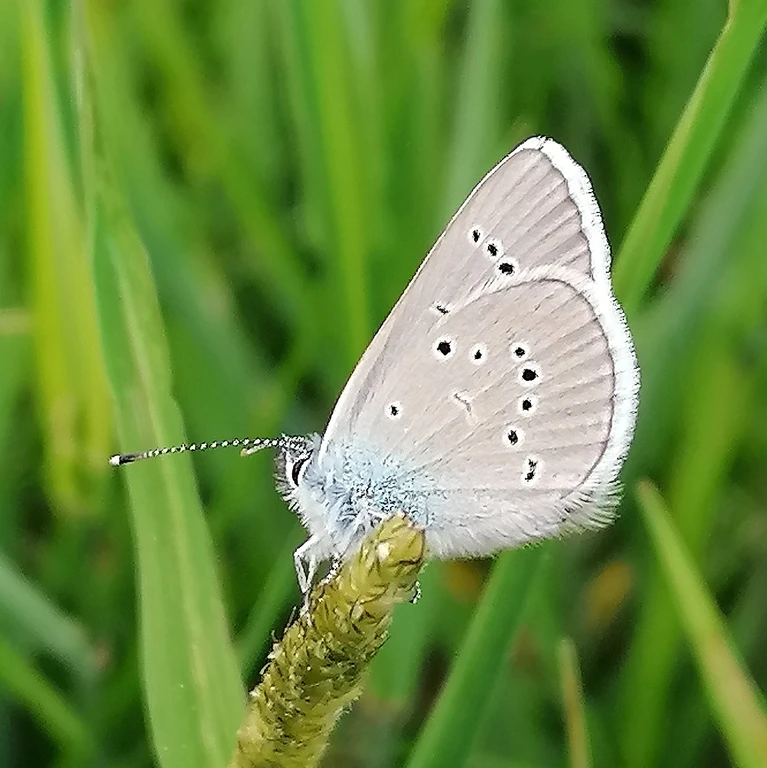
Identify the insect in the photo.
Cyaniris semiargus
